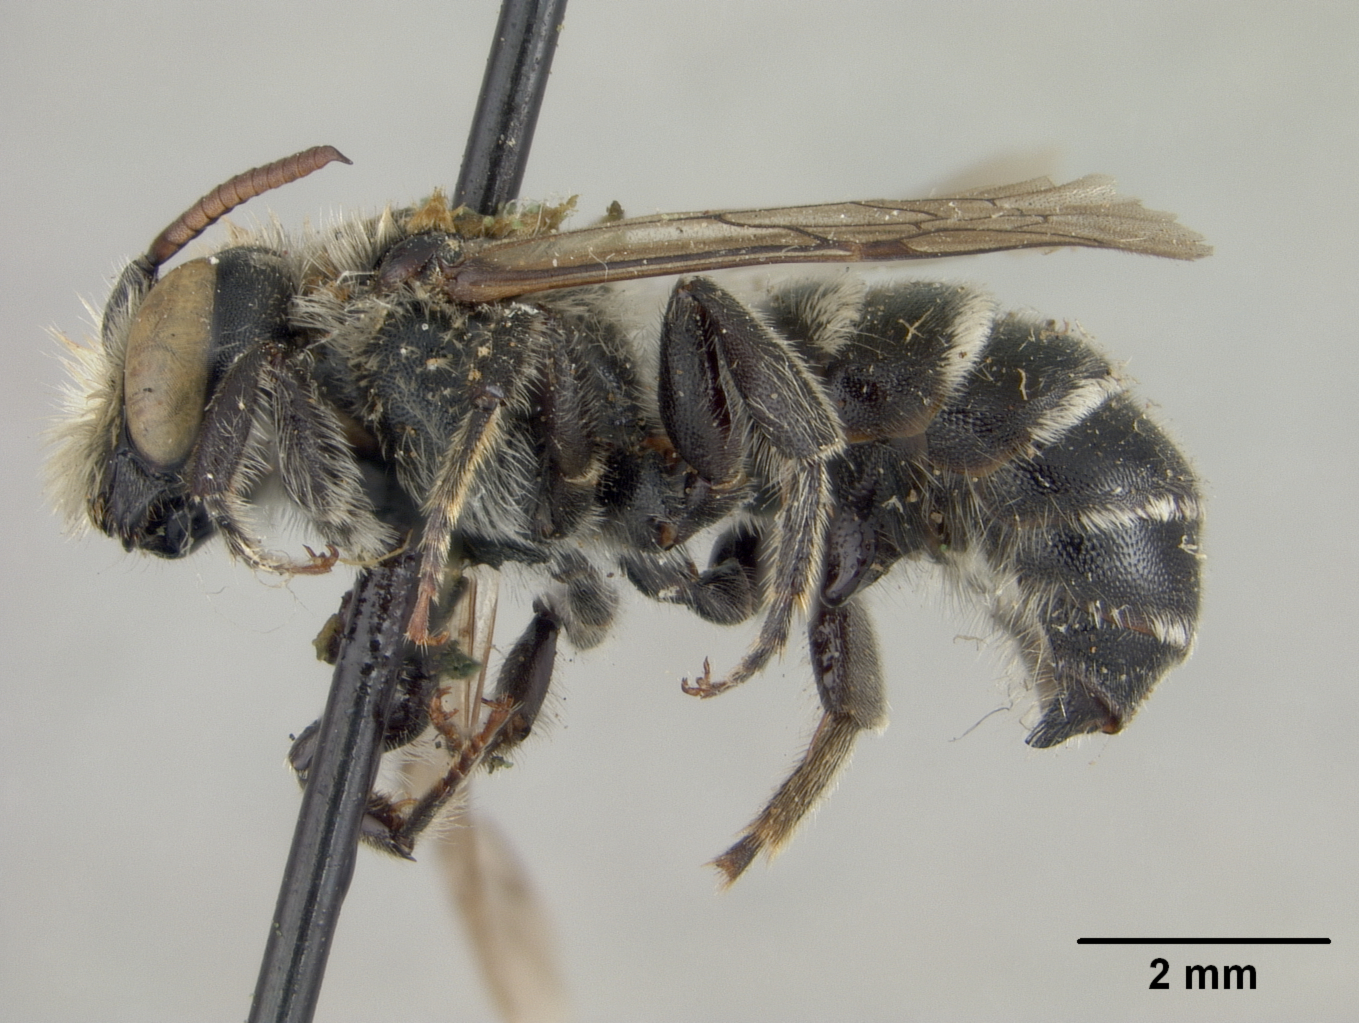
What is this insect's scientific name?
Alcidamea uvulalis
